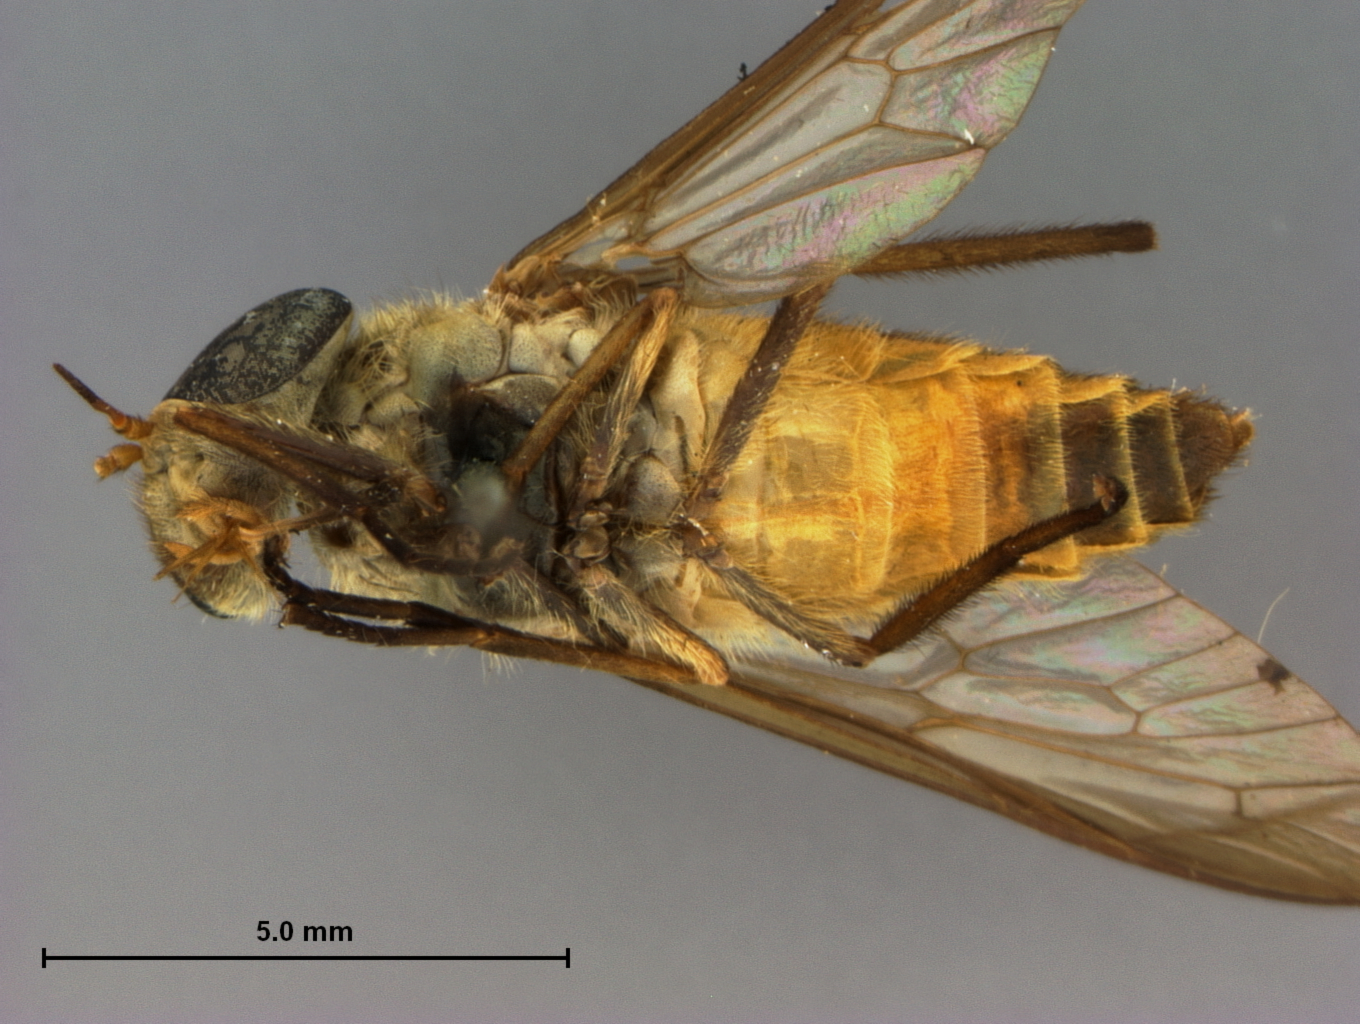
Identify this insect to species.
Cydistomyia insol
